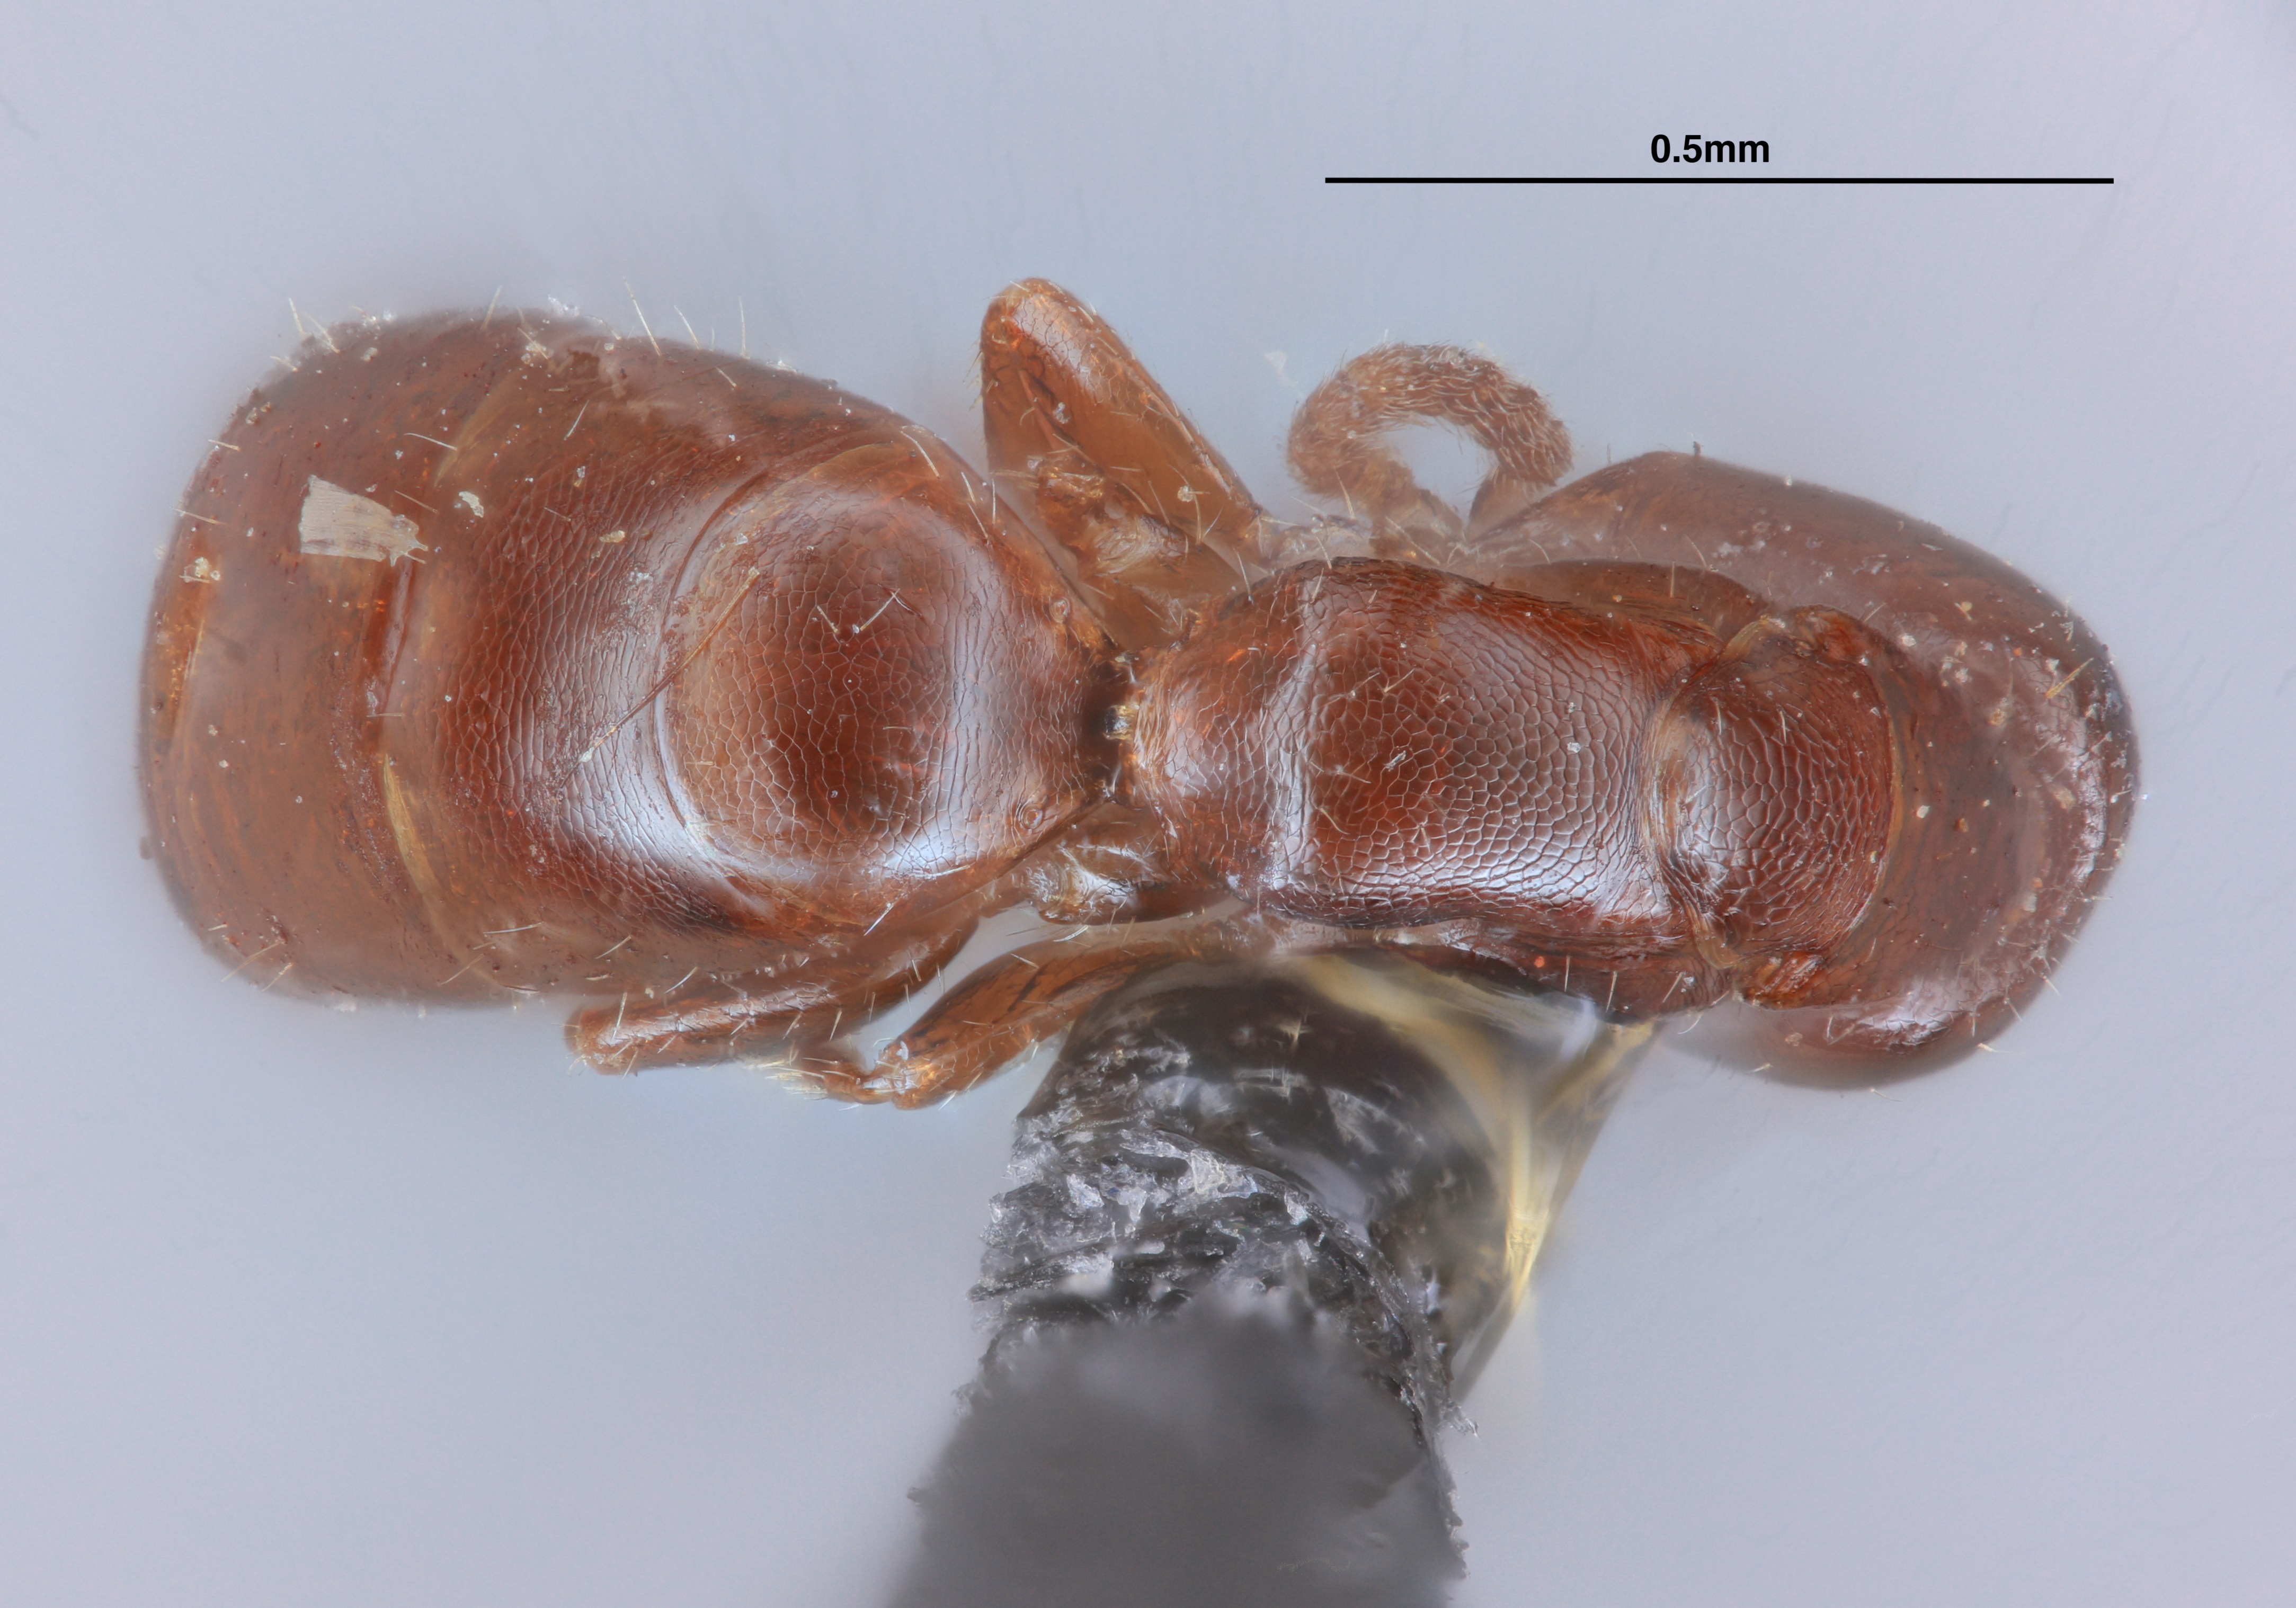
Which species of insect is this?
Sclerodermus perkinsi
